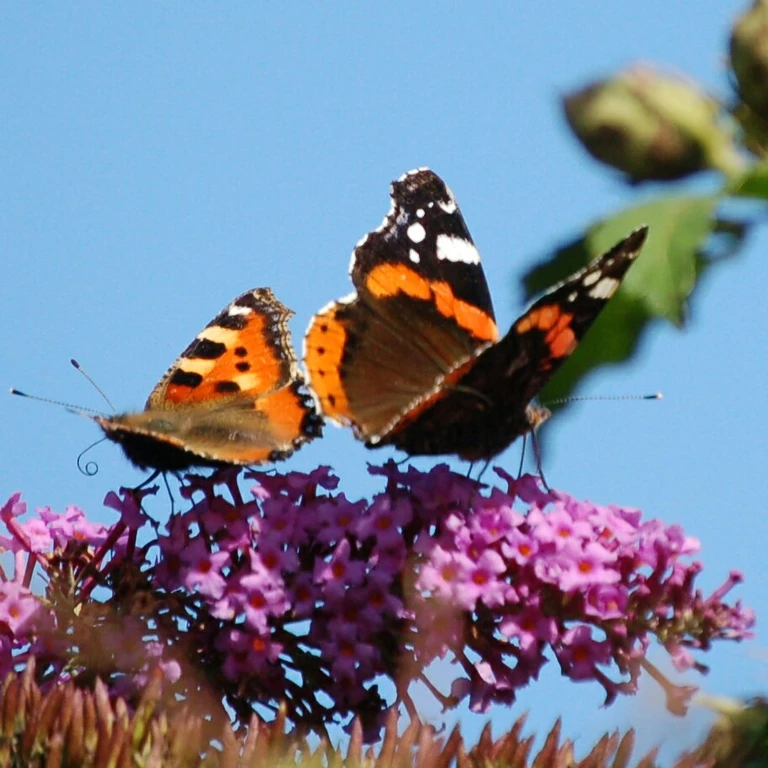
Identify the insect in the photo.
Aglais urticae
